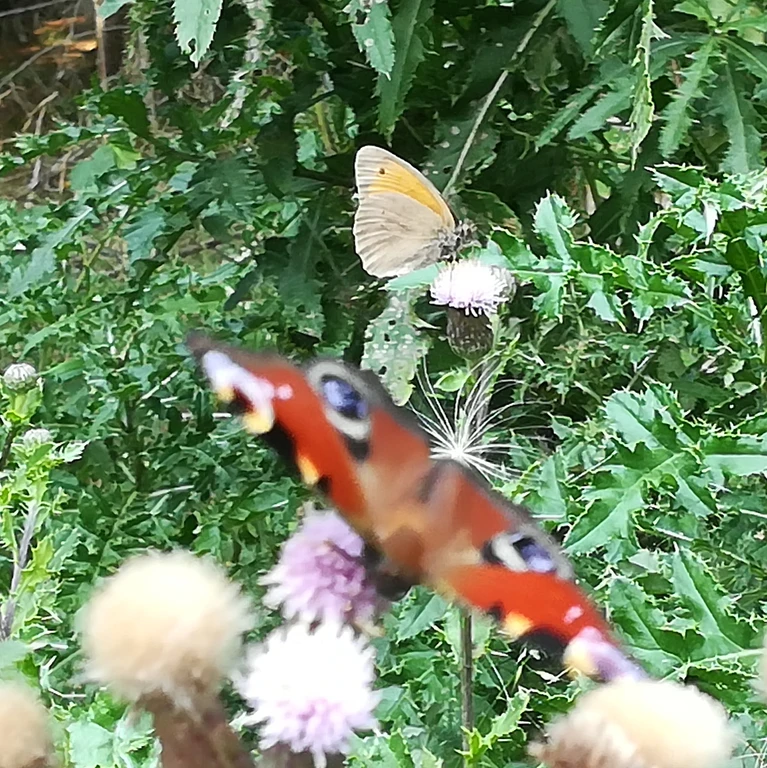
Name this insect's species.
Maniola jurtina
